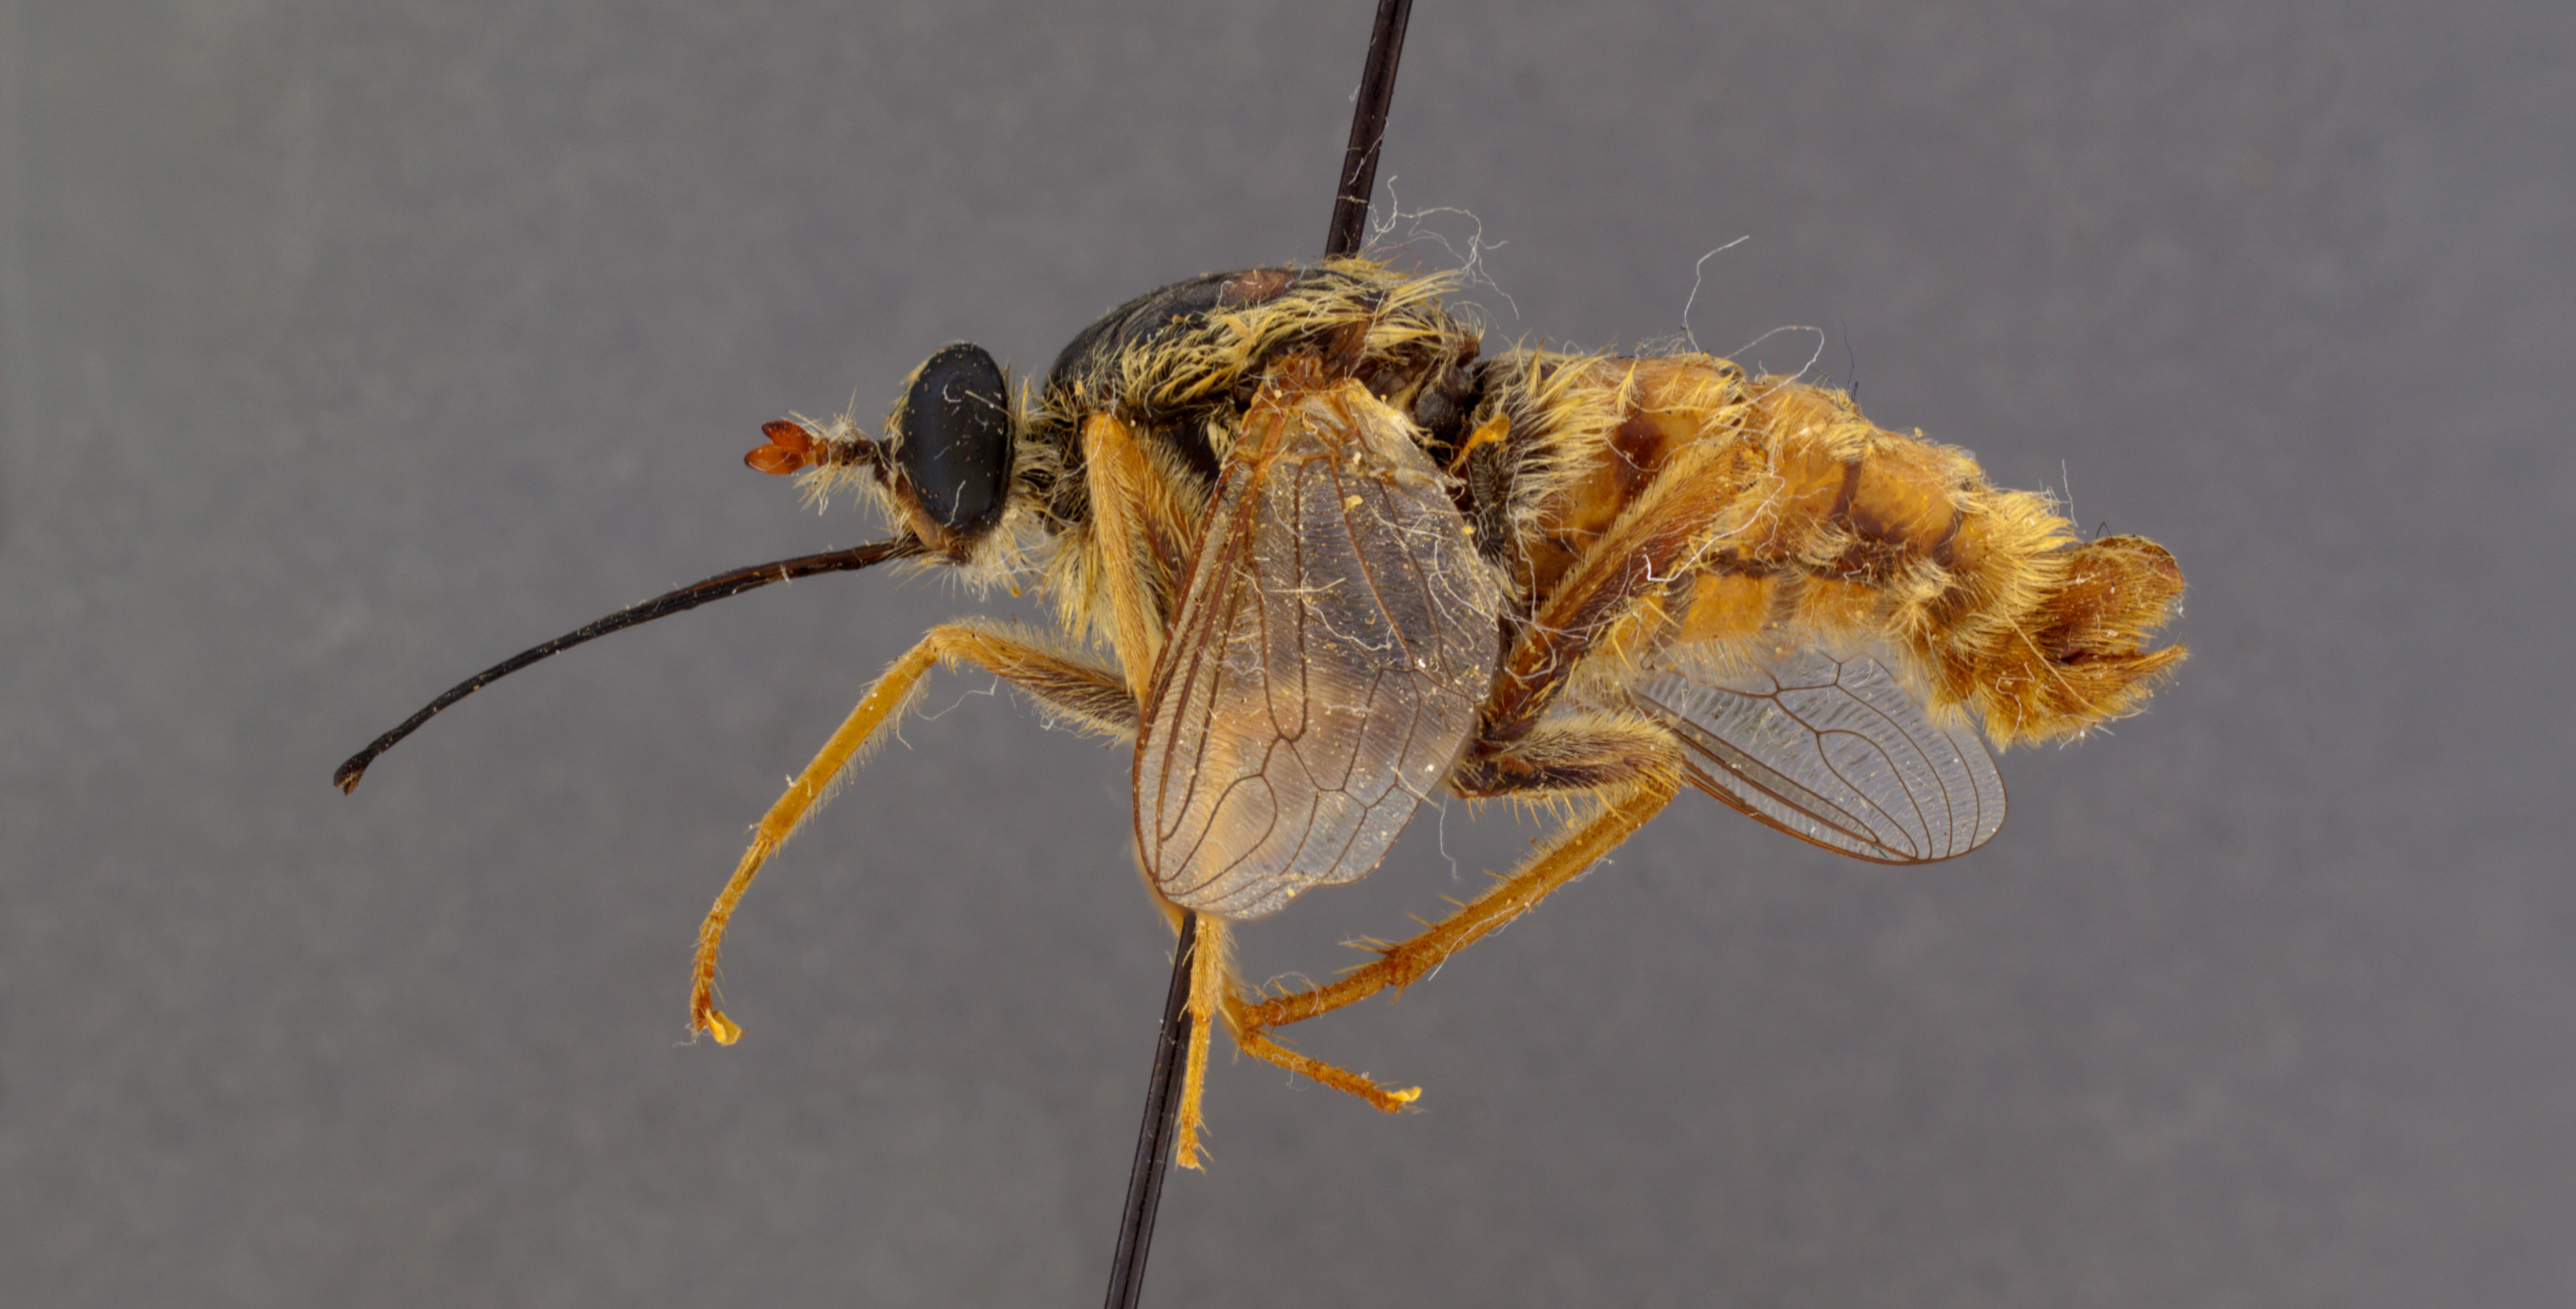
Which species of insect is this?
Rhaphiomidas painteri
